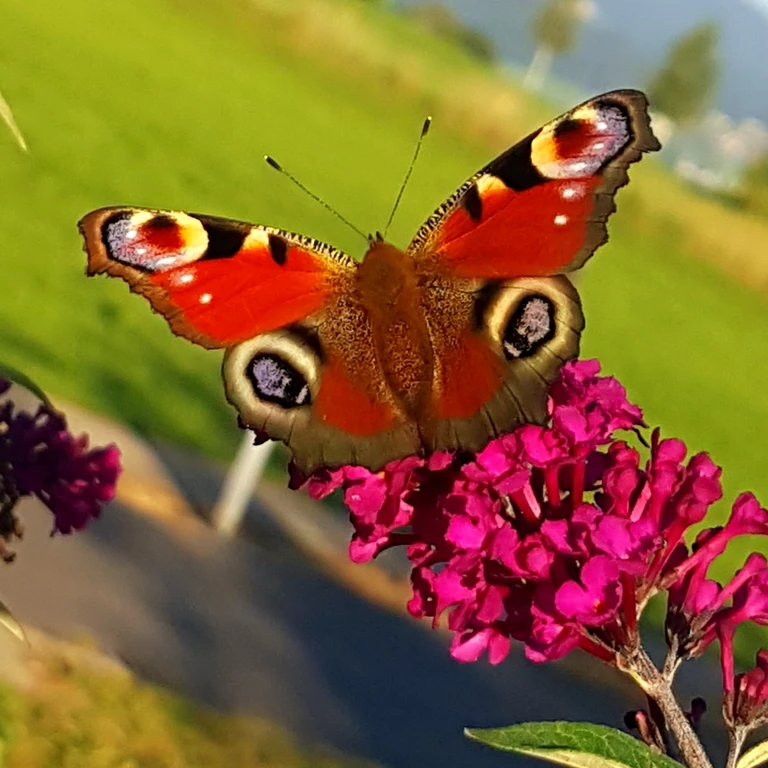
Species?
Aglais io
